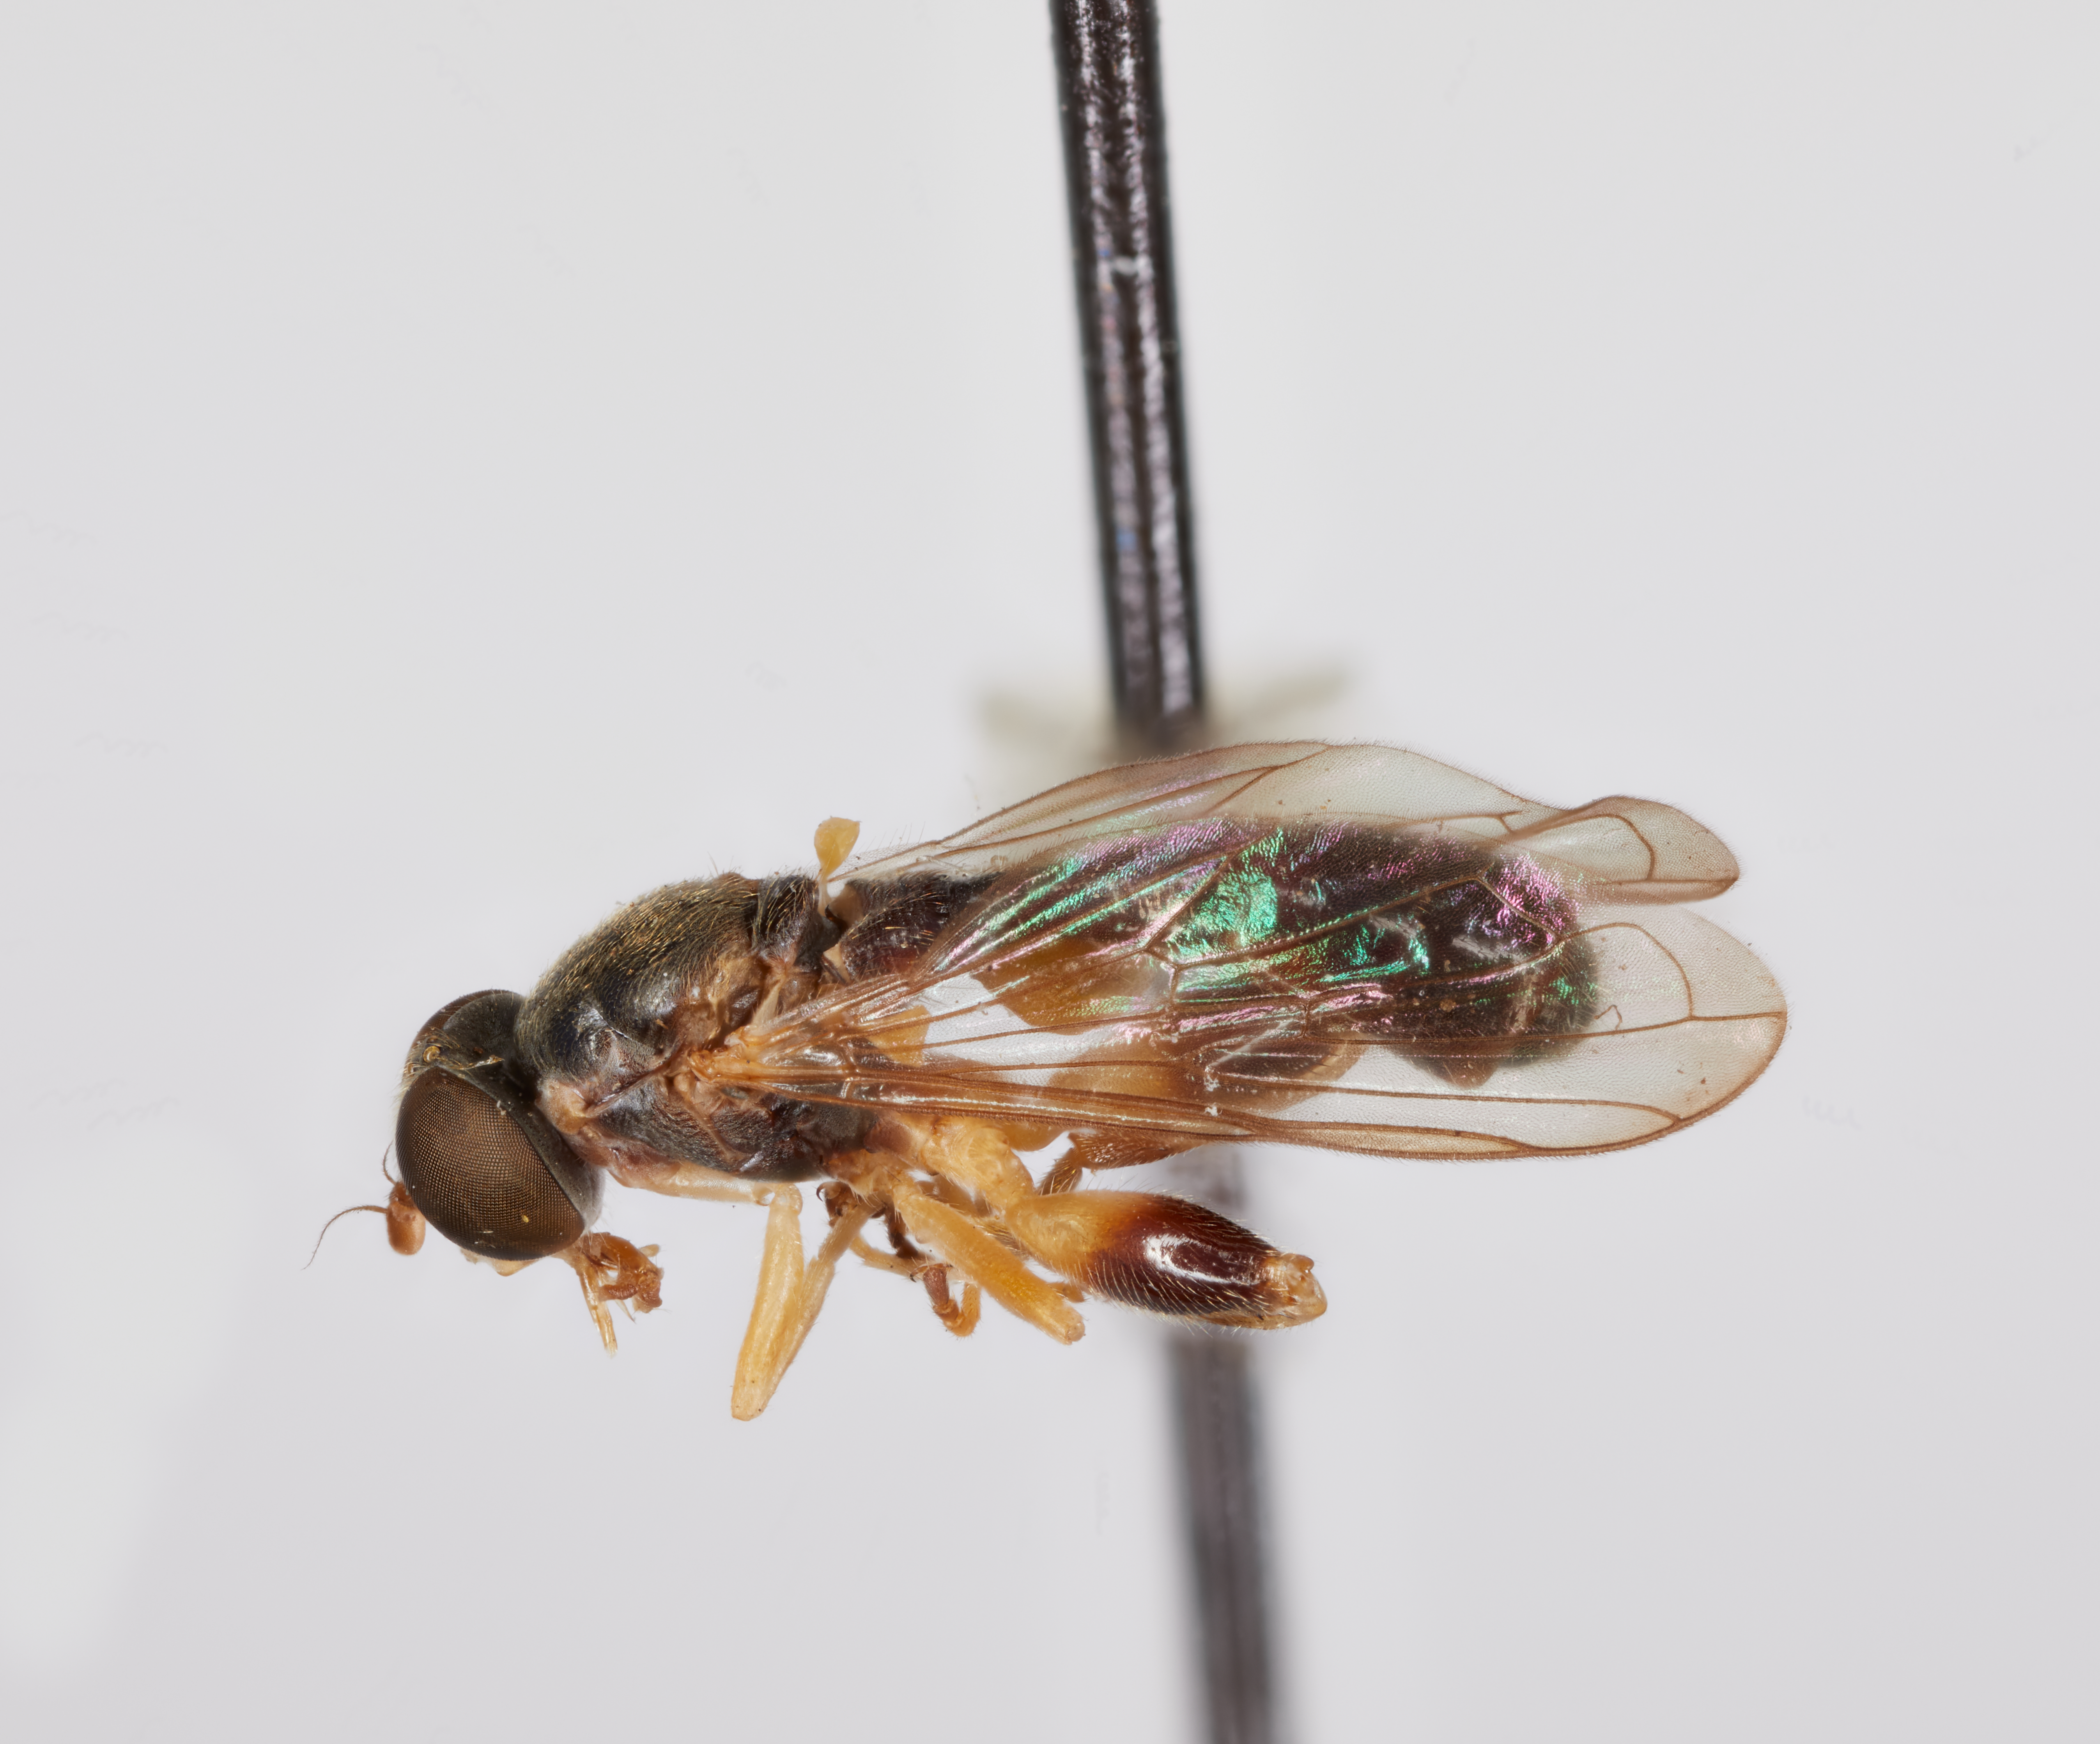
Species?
Sphegina flavimana
